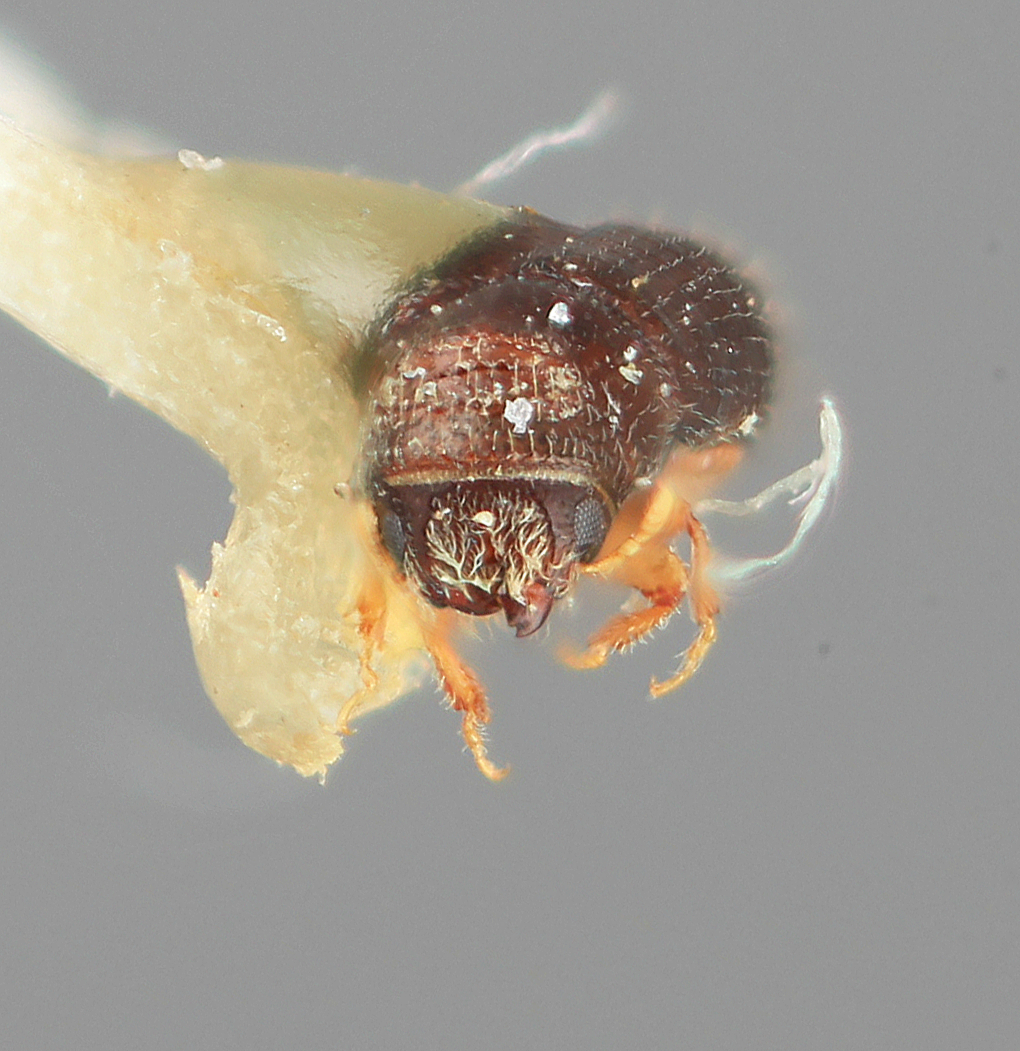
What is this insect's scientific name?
Pityophthorus pusillus
